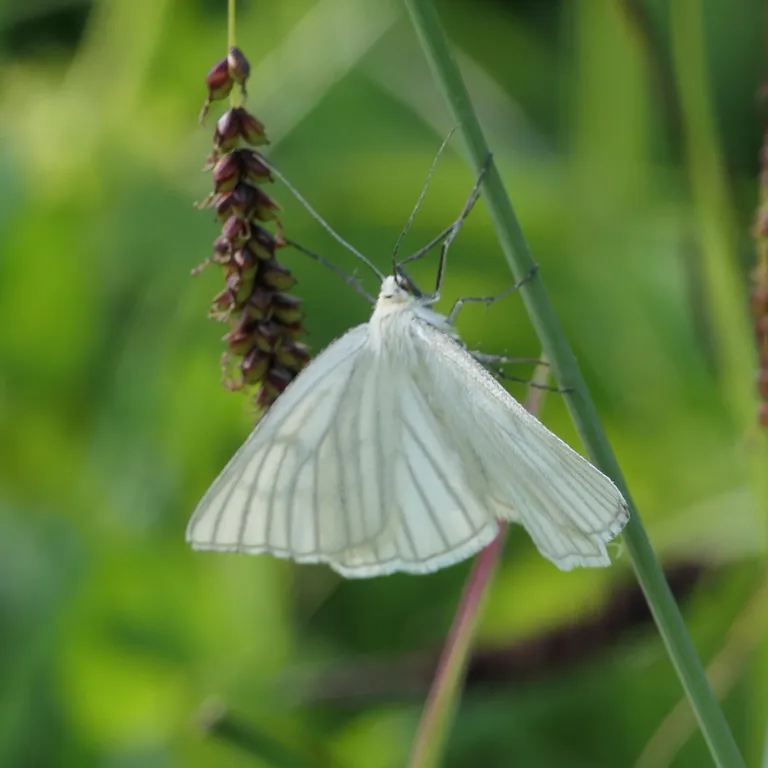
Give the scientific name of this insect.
Siona lineata
